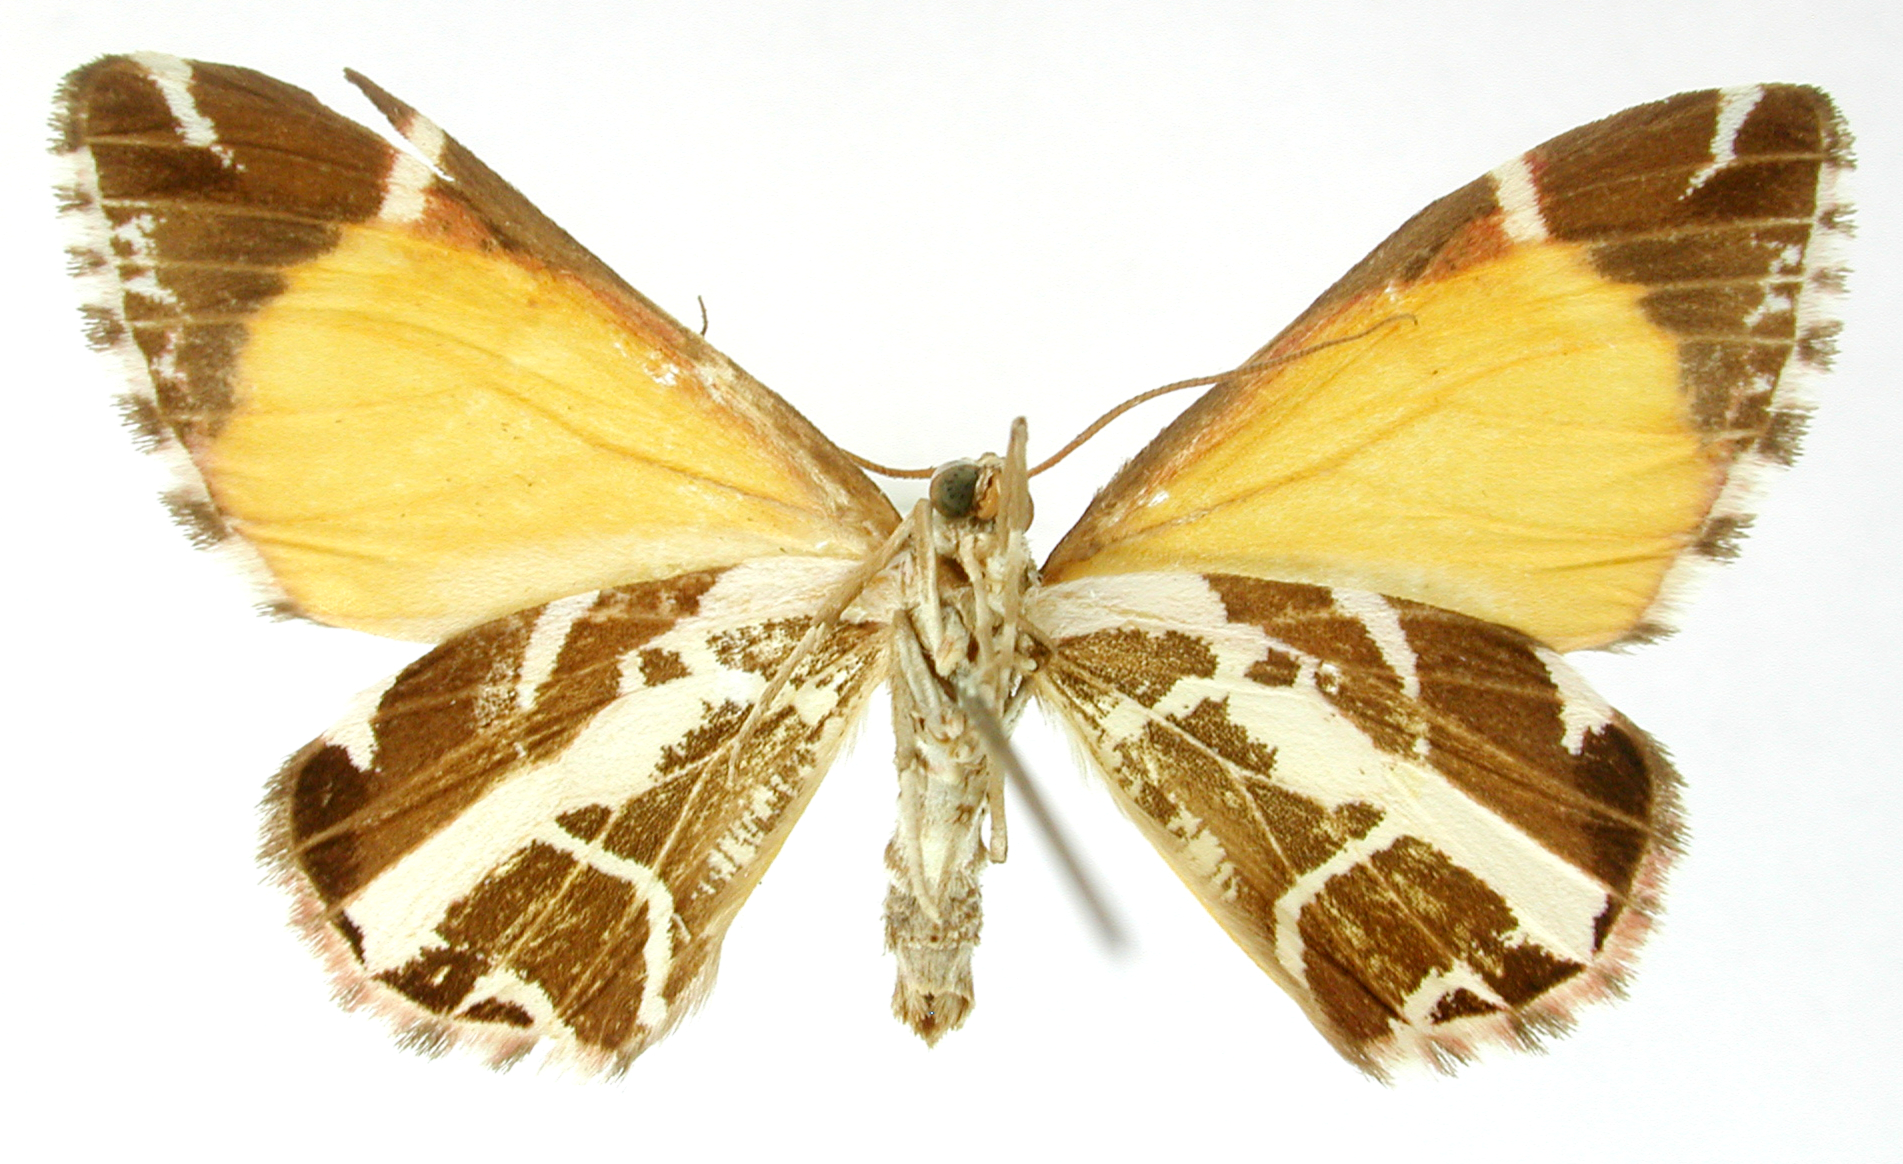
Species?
Synneuria cannonaria
